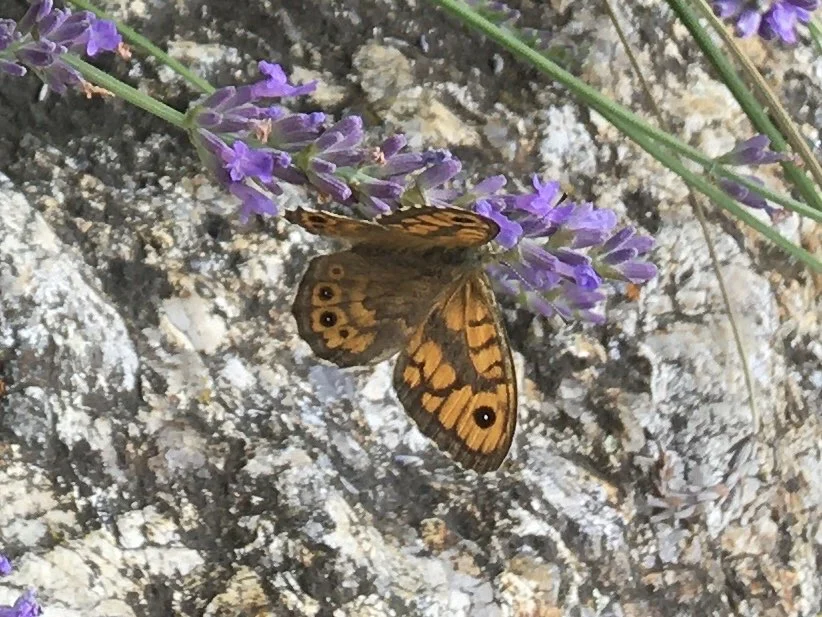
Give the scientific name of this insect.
Lasiommata megera (also Pararge megera)
